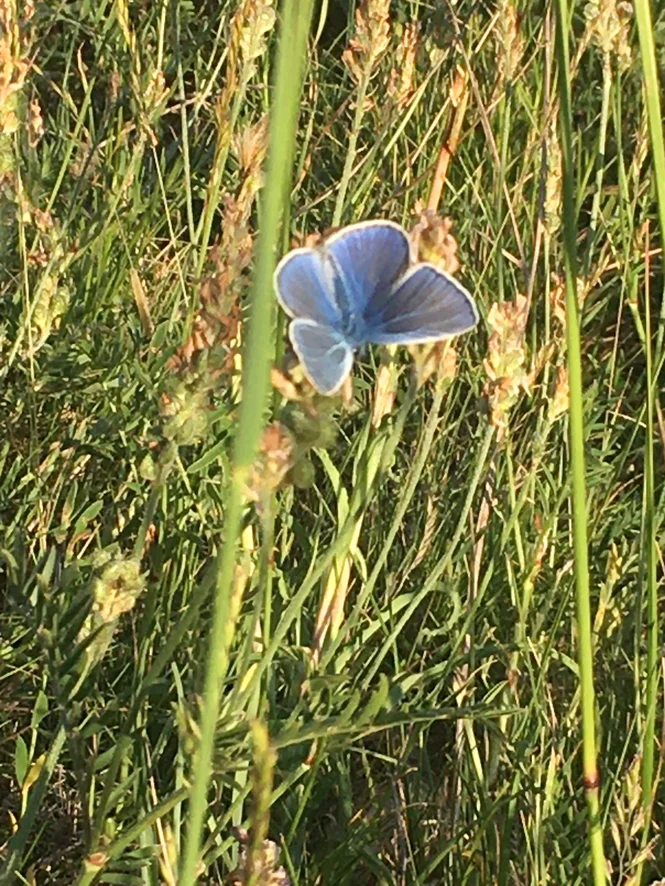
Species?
Polyommatus icarus
